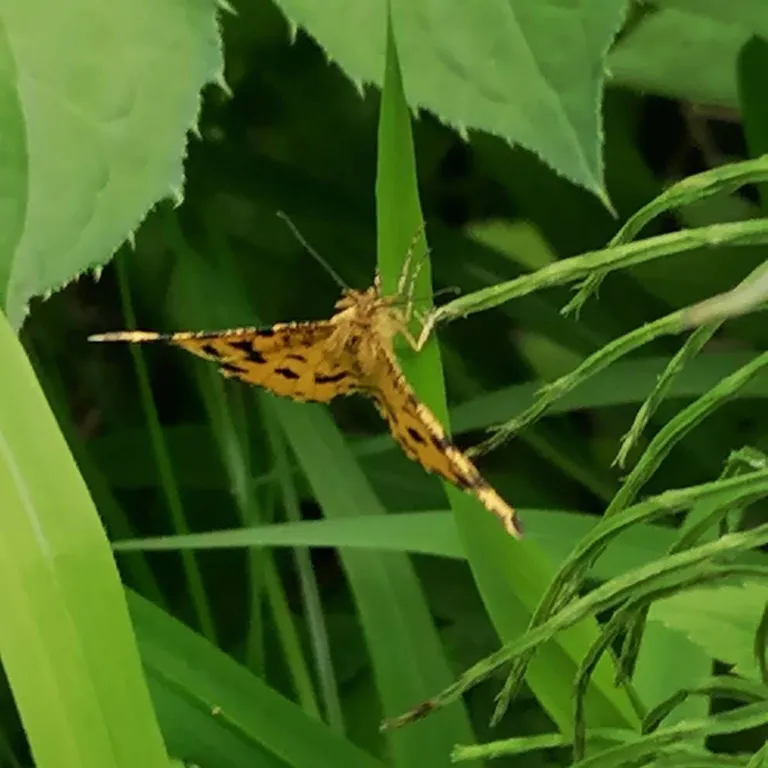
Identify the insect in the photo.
Pseudopanthera macularia
